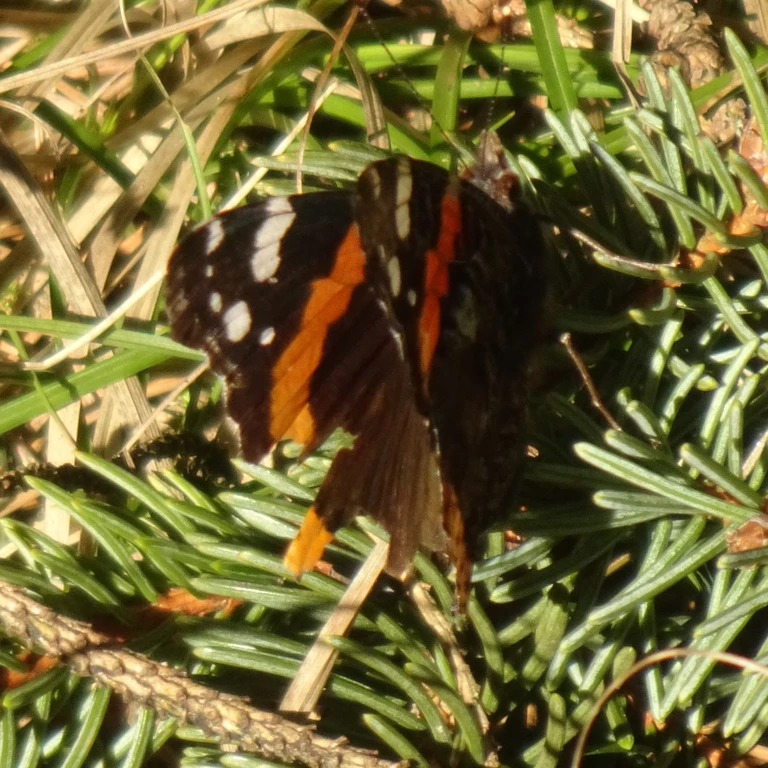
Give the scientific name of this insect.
Vanessa atalanta
